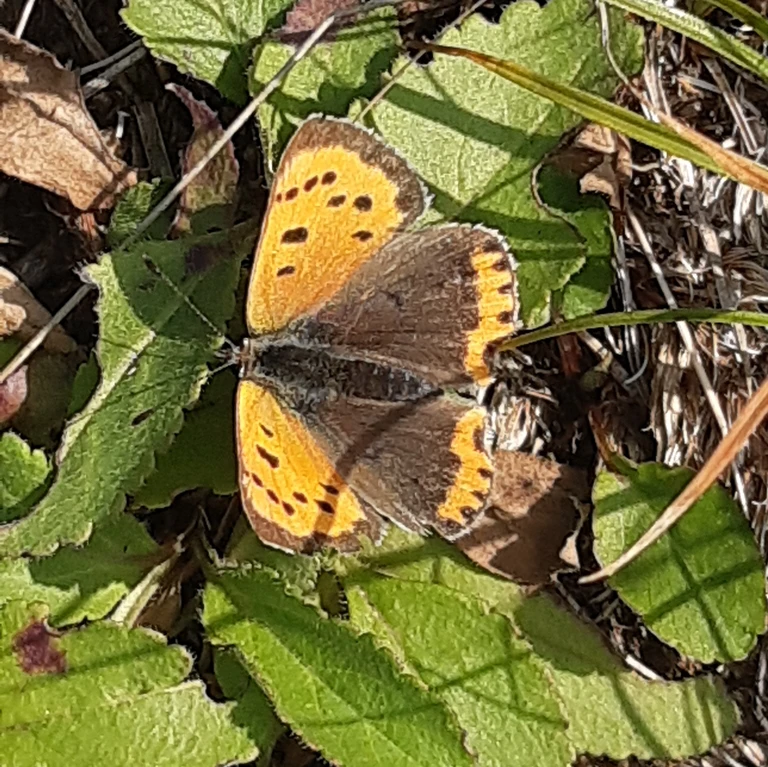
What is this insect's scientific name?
Lycaena phlaeas
